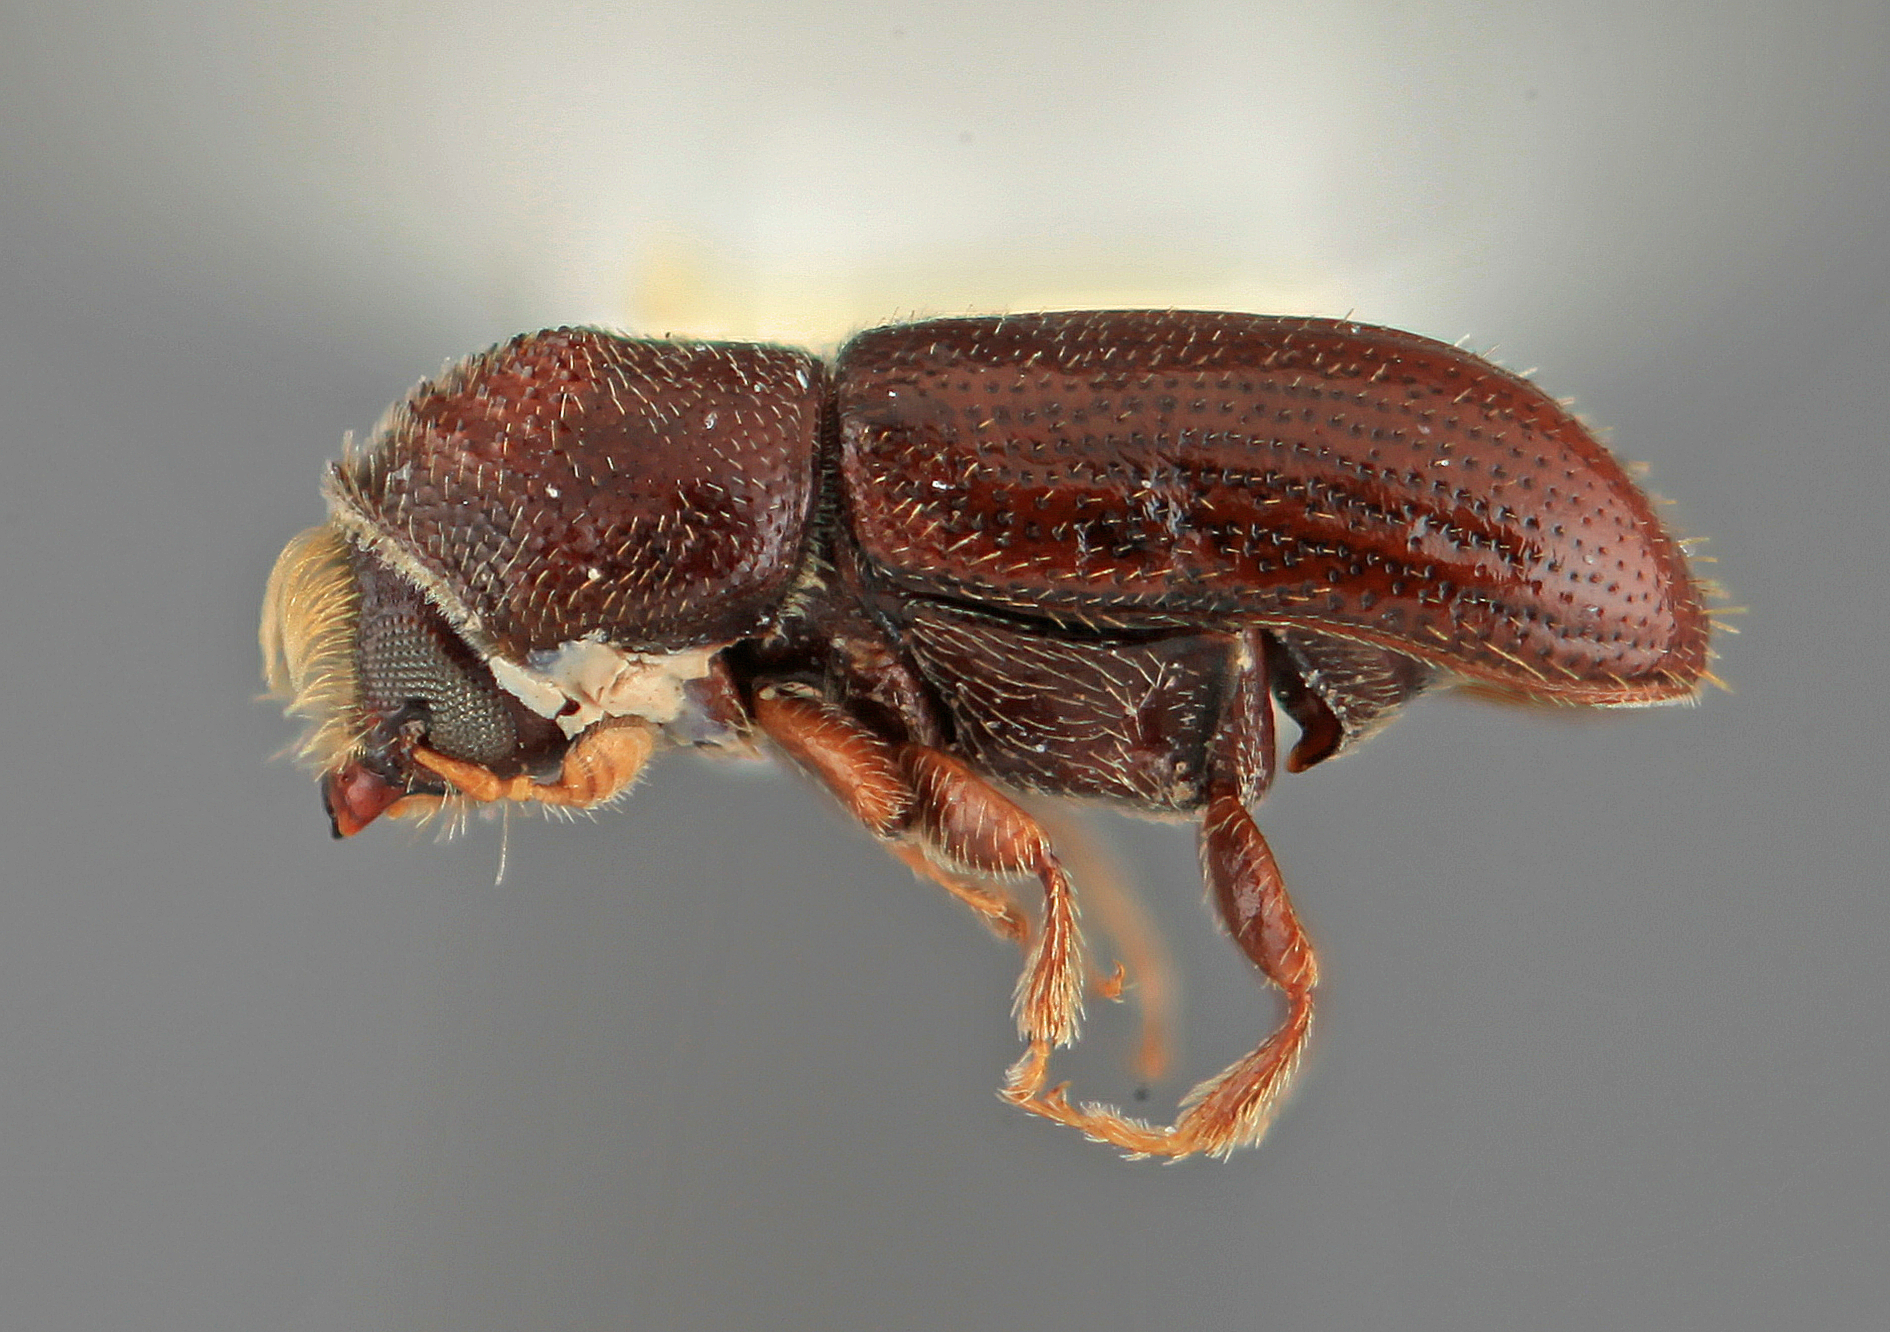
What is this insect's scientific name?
Pityophthorus mormon
